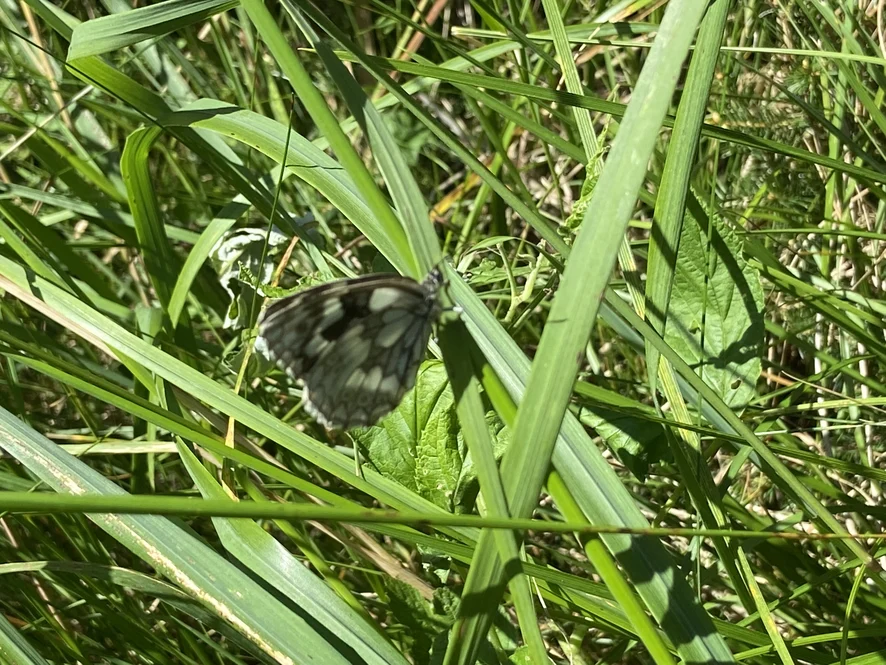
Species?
Melanargia galathea
